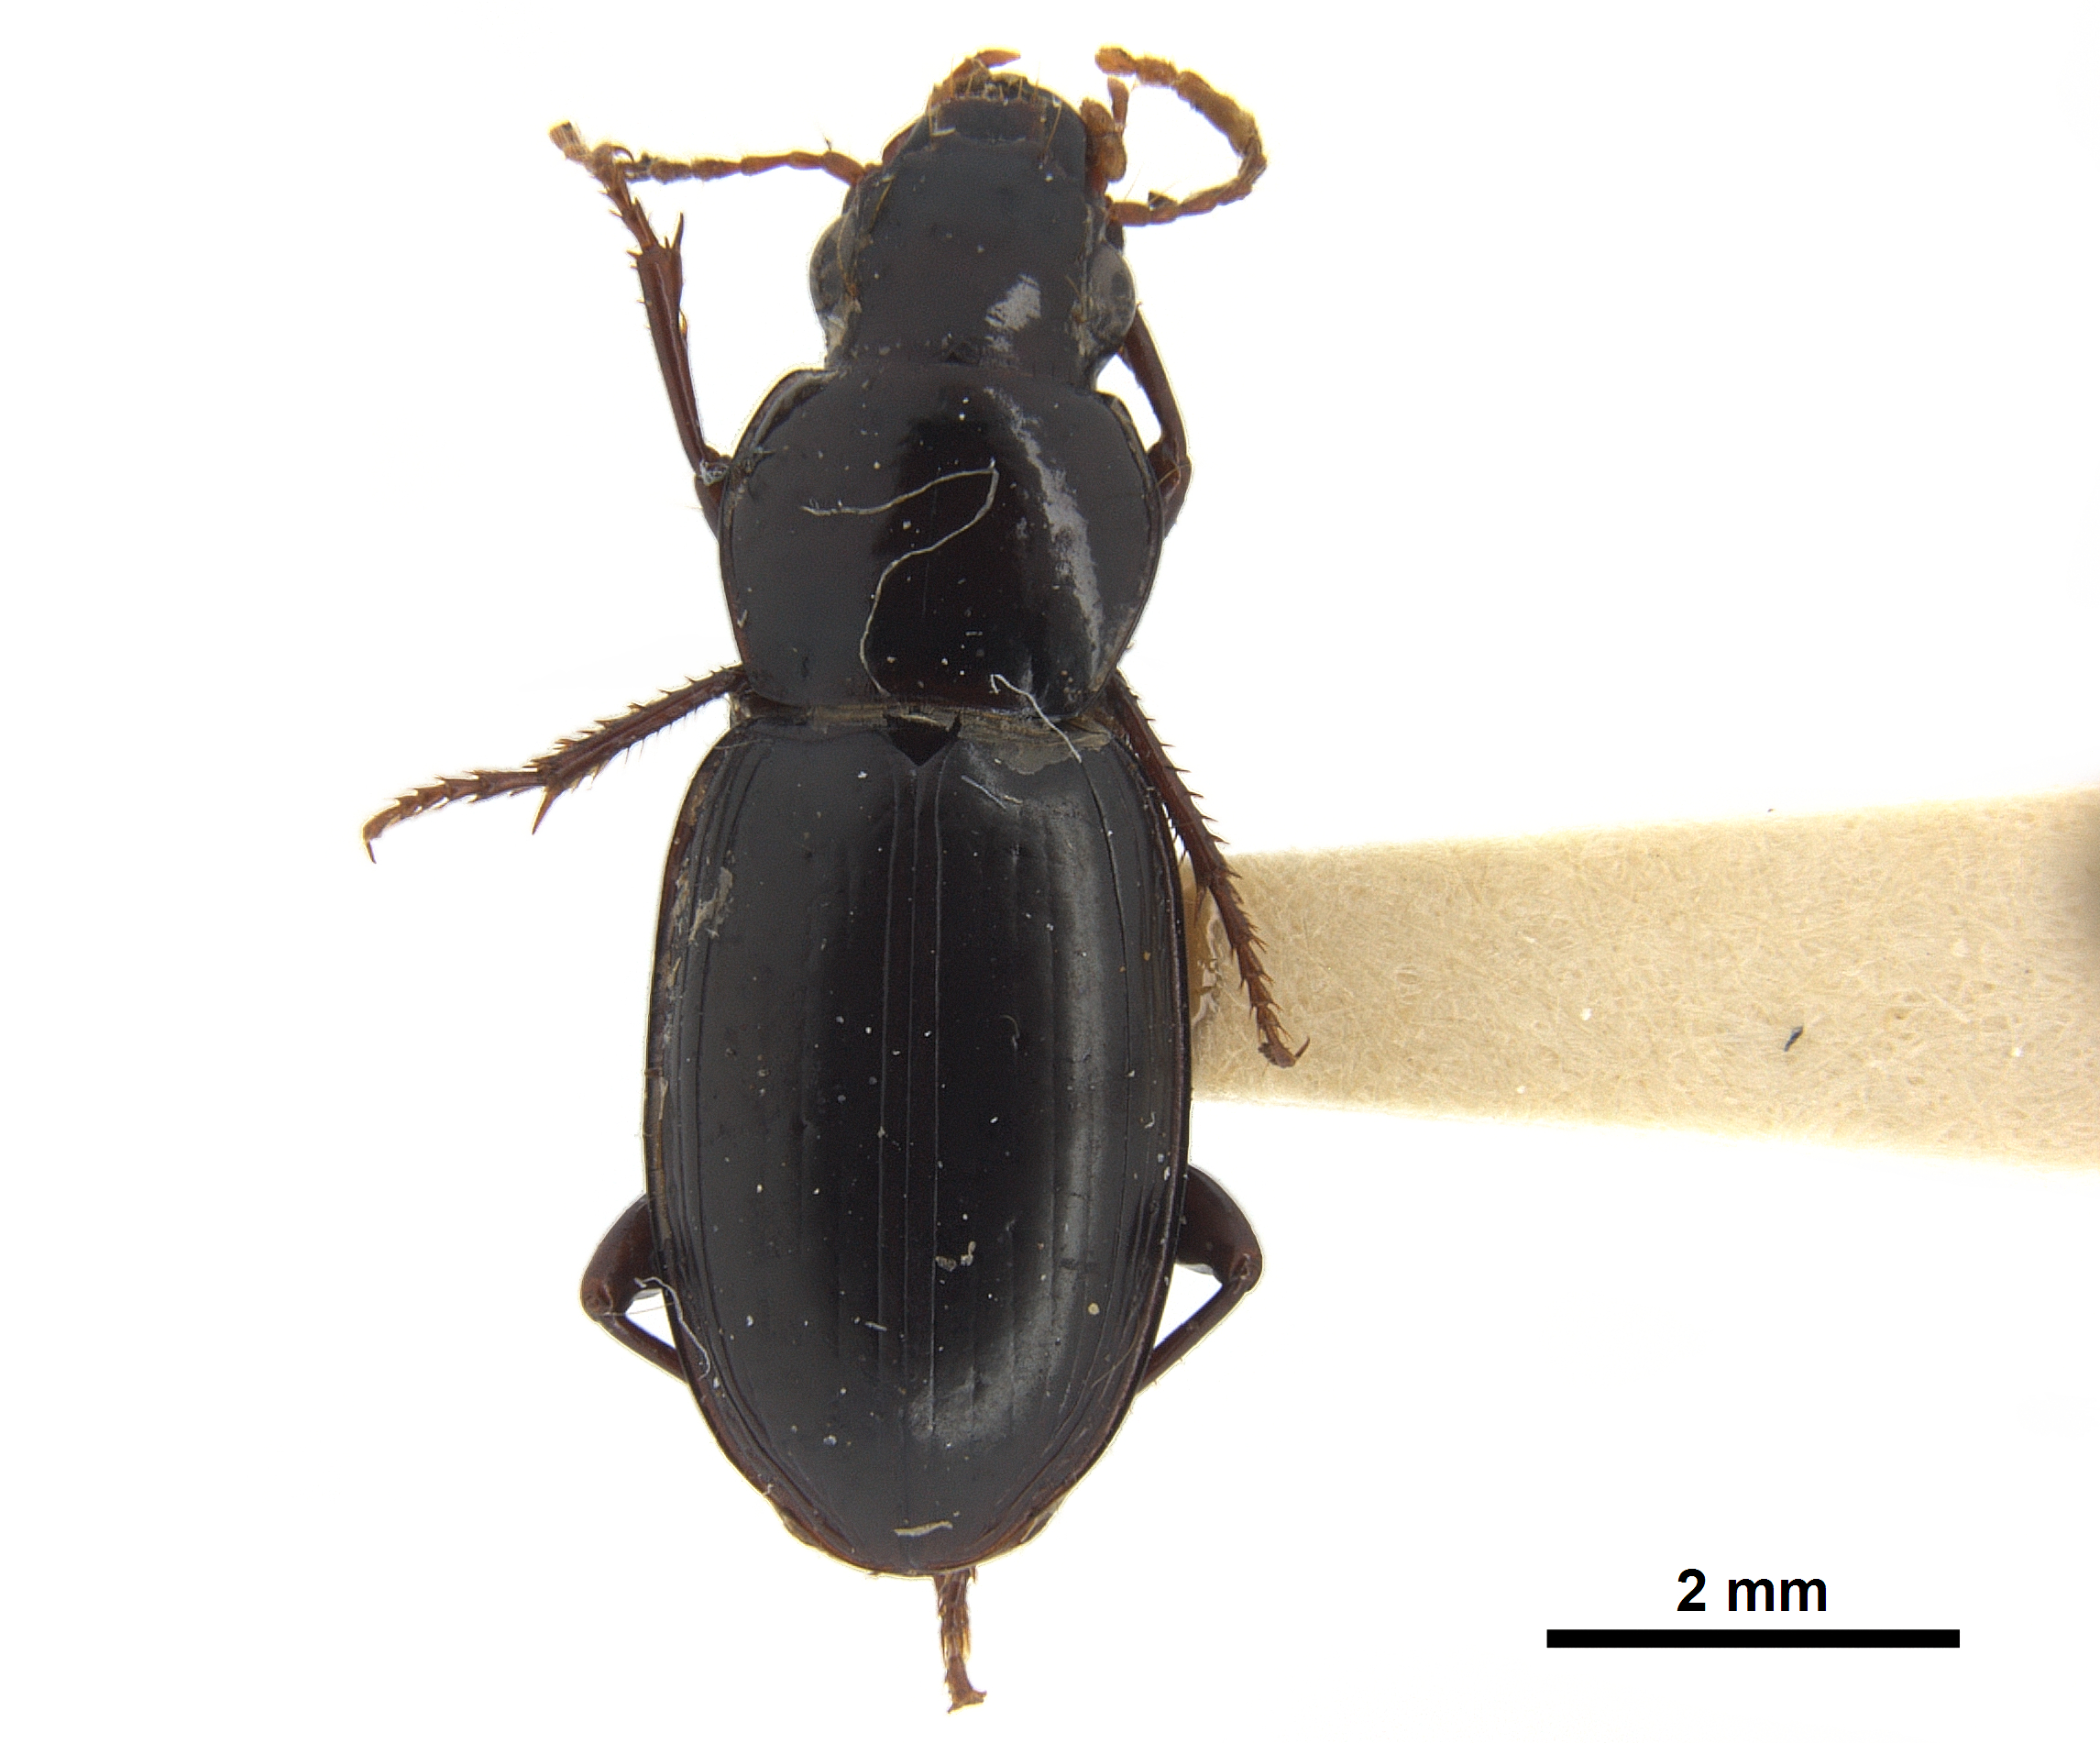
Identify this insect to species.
Blennidus duncani
